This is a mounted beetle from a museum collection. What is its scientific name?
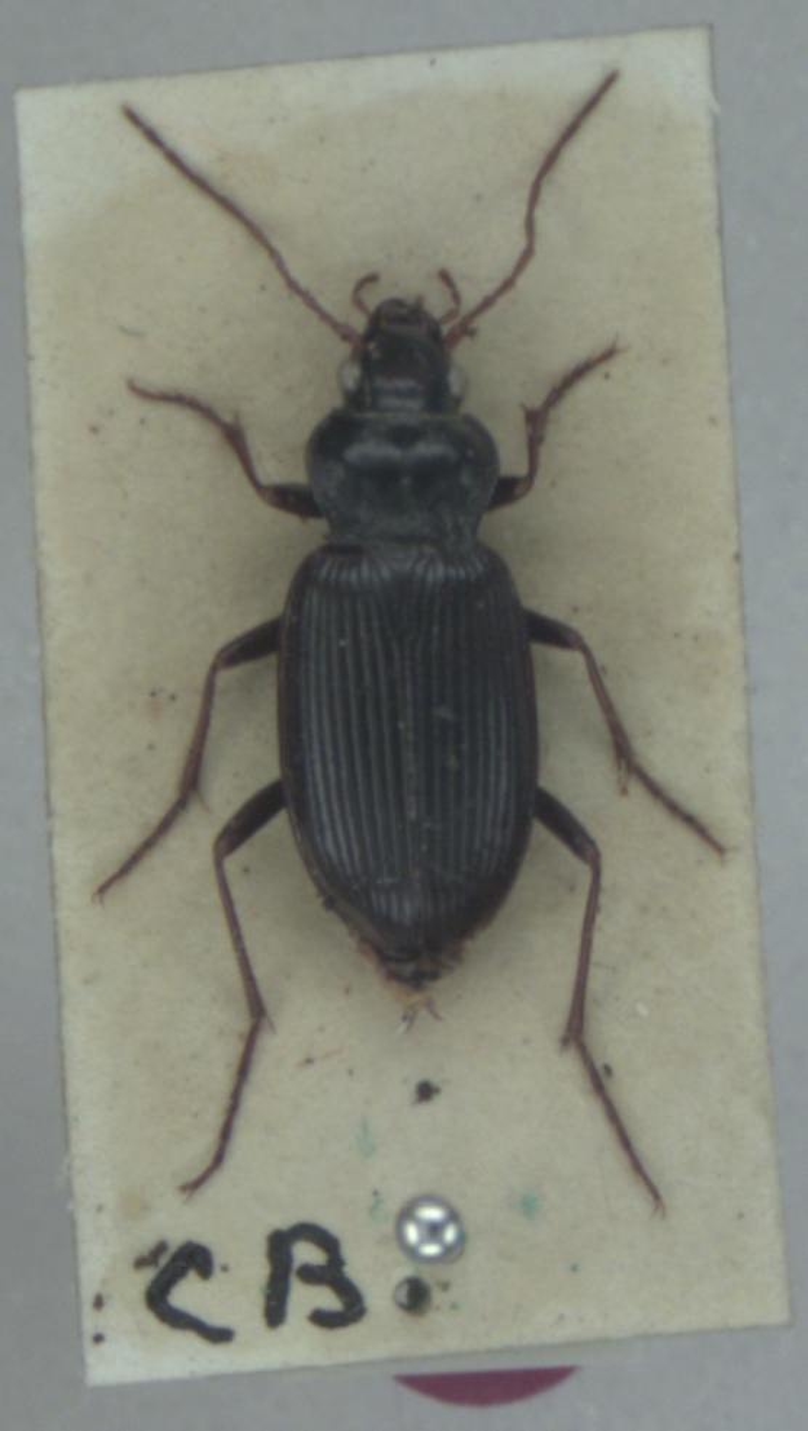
Nebria brevicollis
